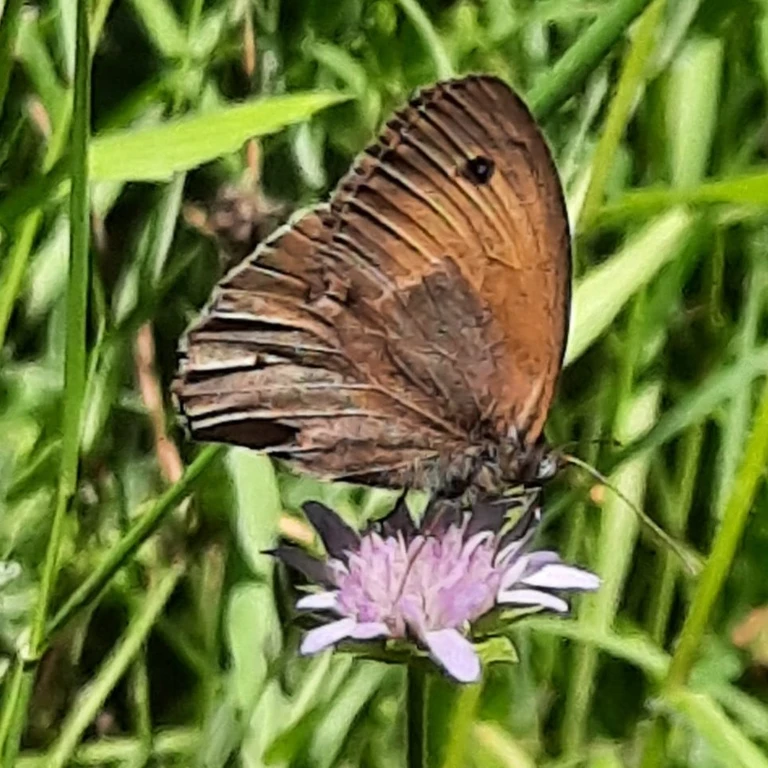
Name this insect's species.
Maniola jurtina
